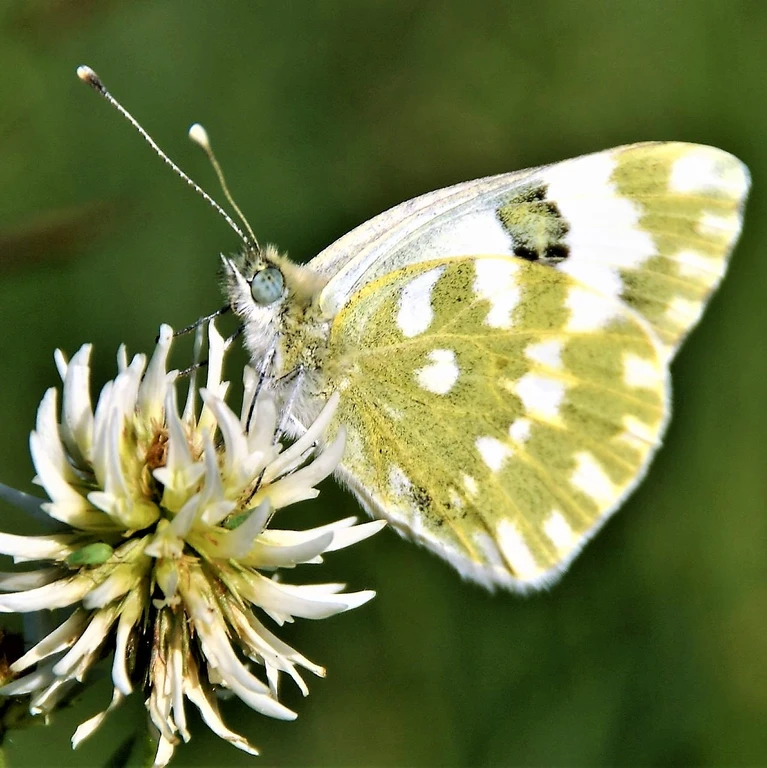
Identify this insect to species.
Pontia edusa
